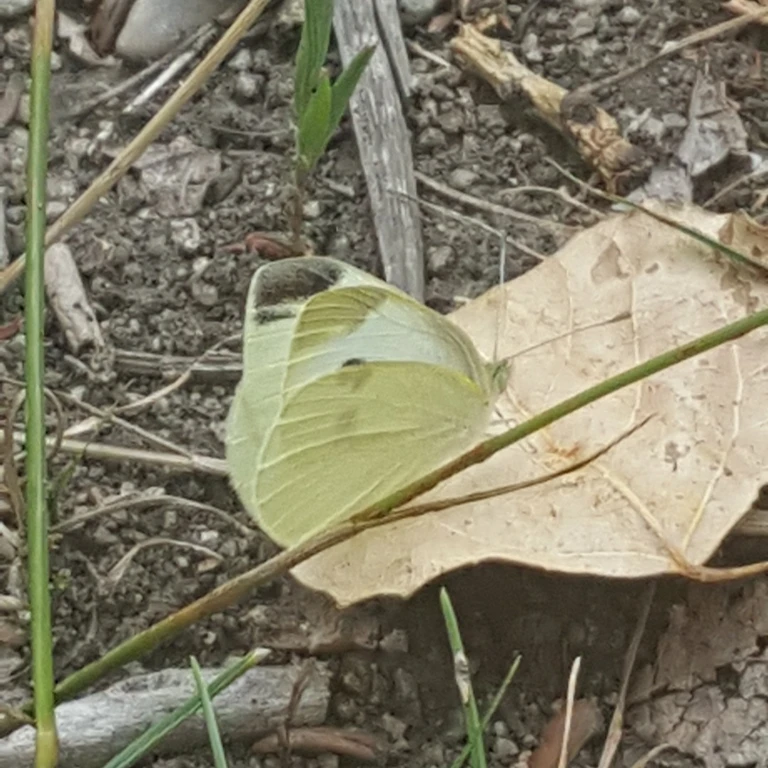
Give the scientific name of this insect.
Pieris rapae
